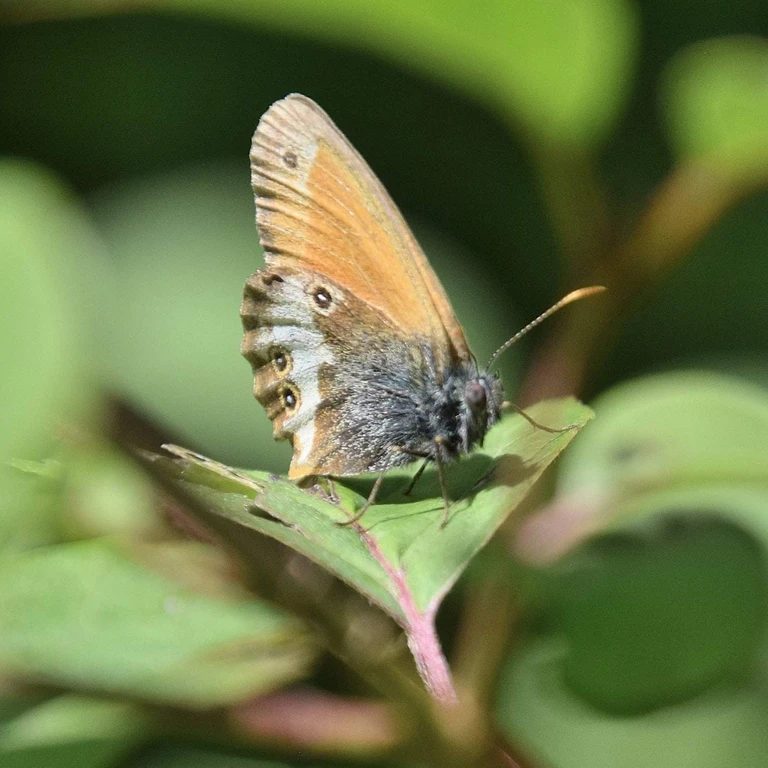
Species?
Coenonympha arcania
